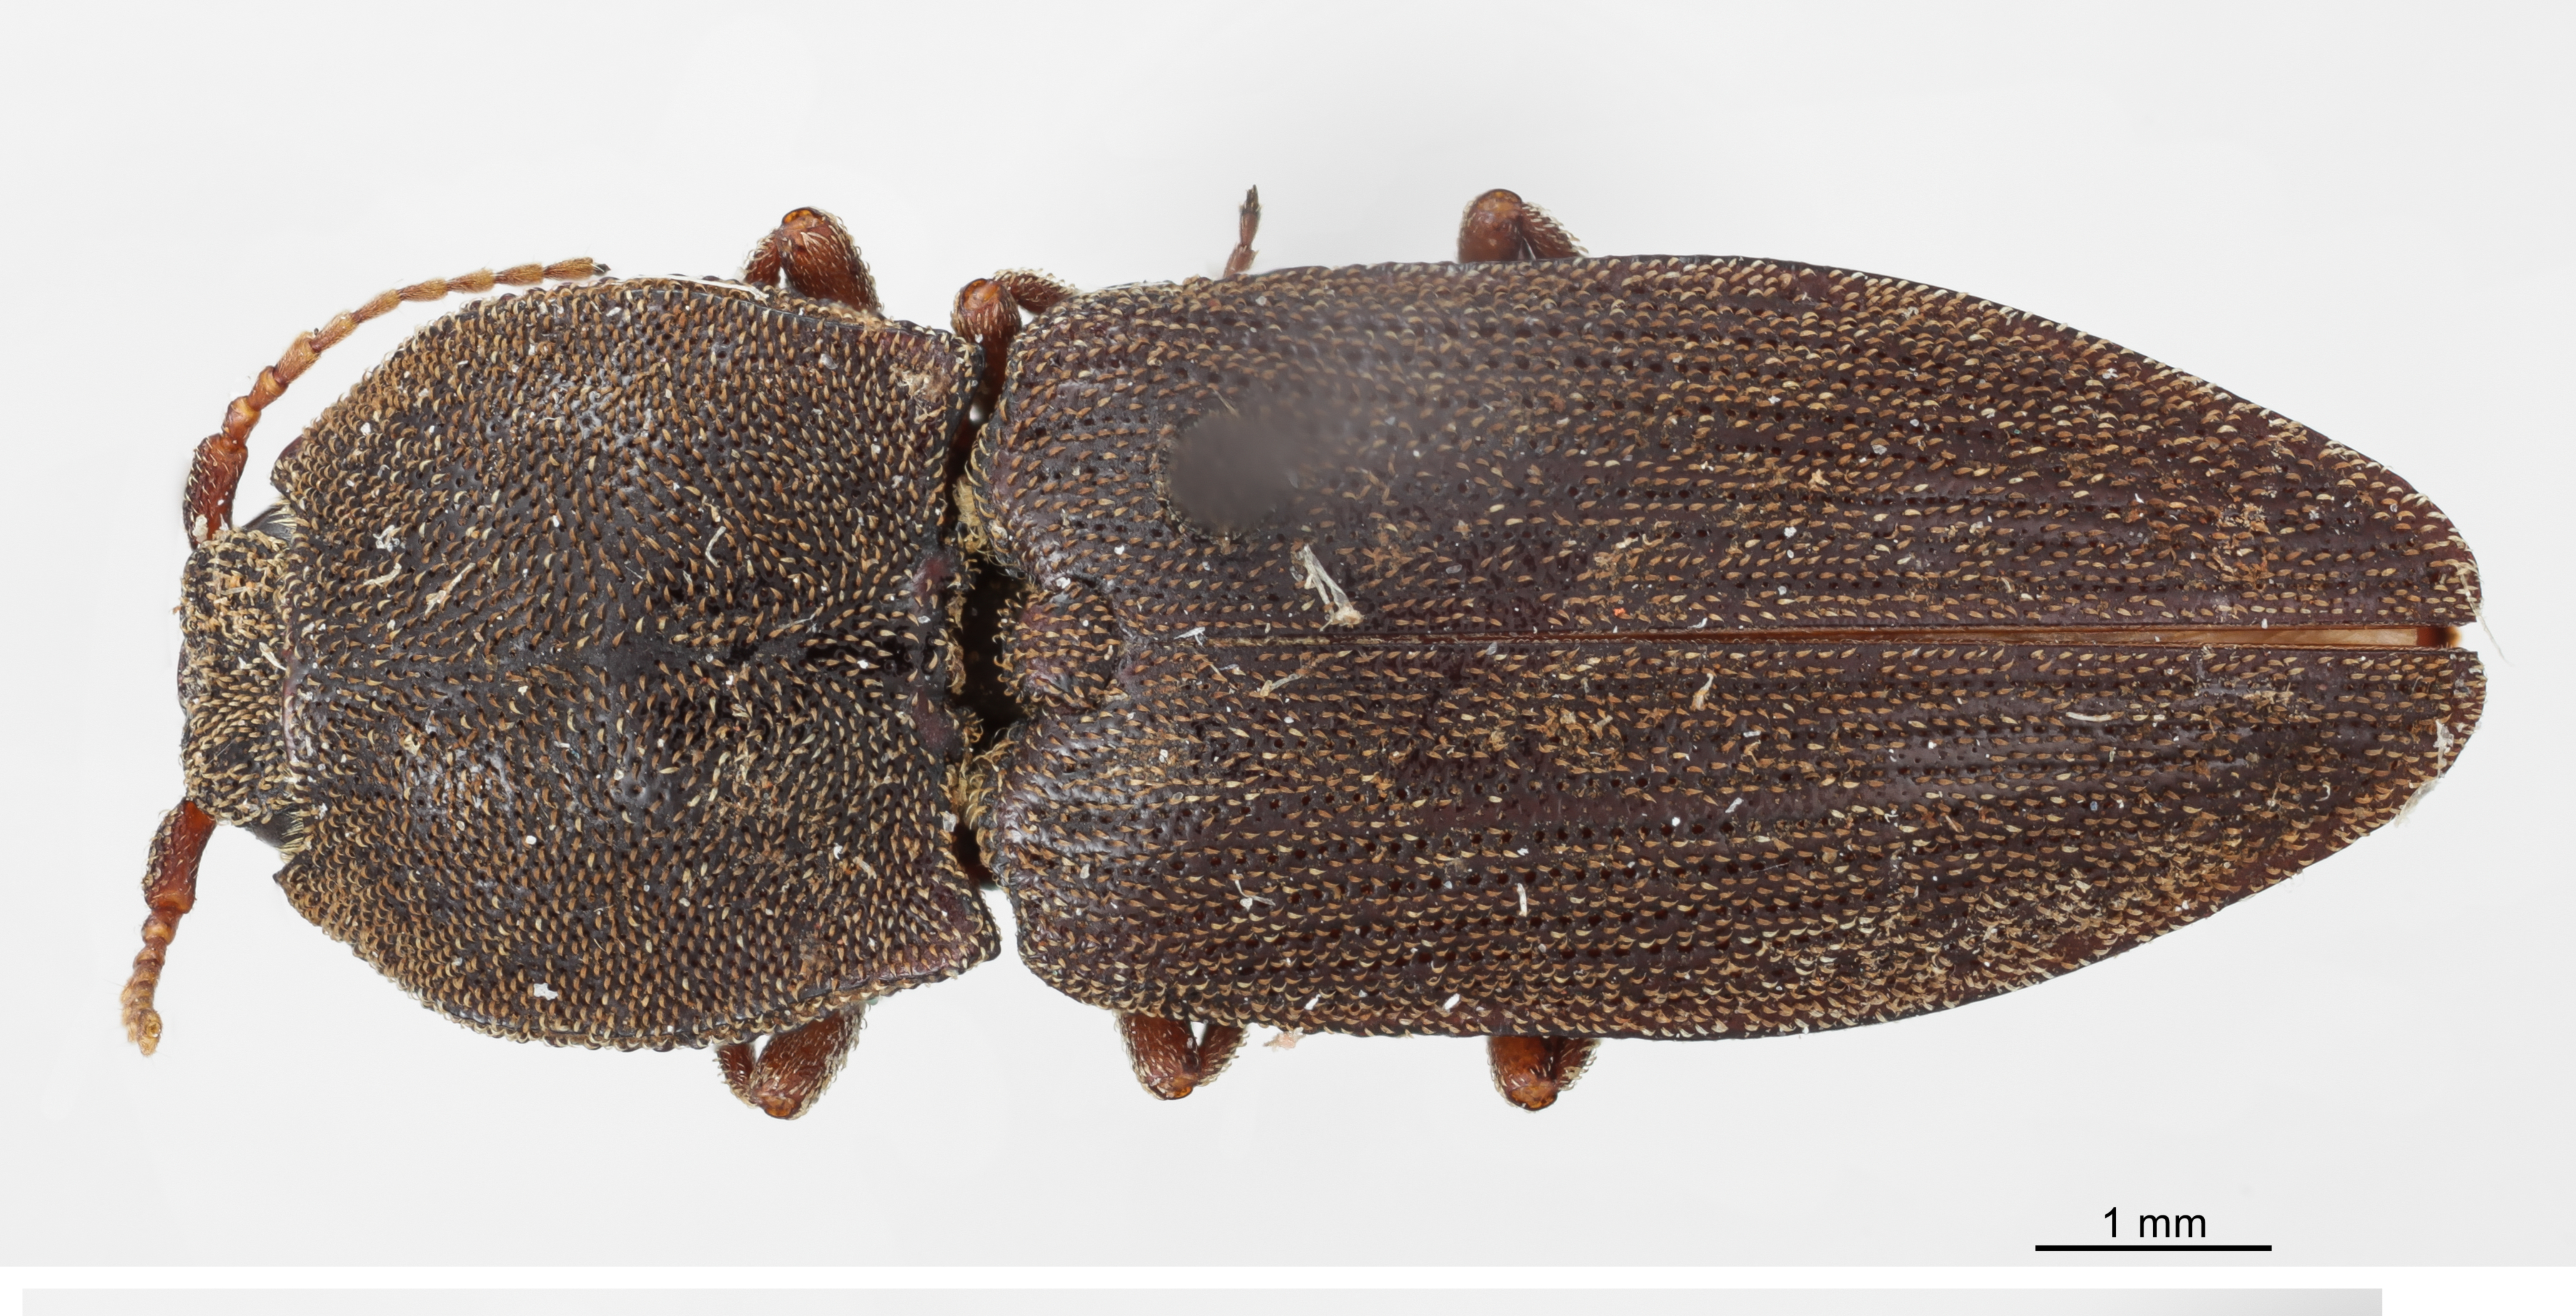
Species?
Compsolacon cognatus
